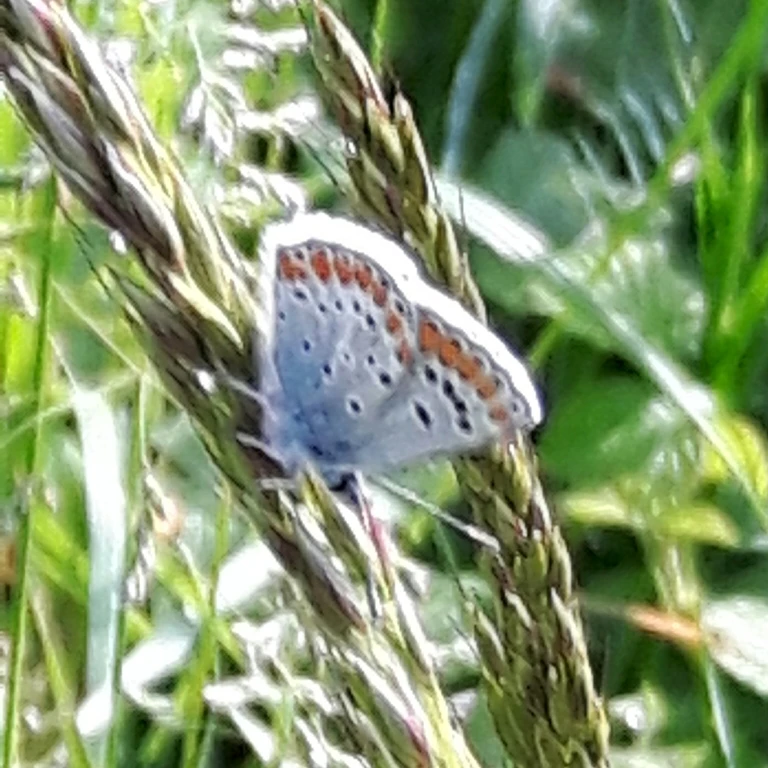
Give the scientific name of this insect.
Aricia agestis/artaxerxes
